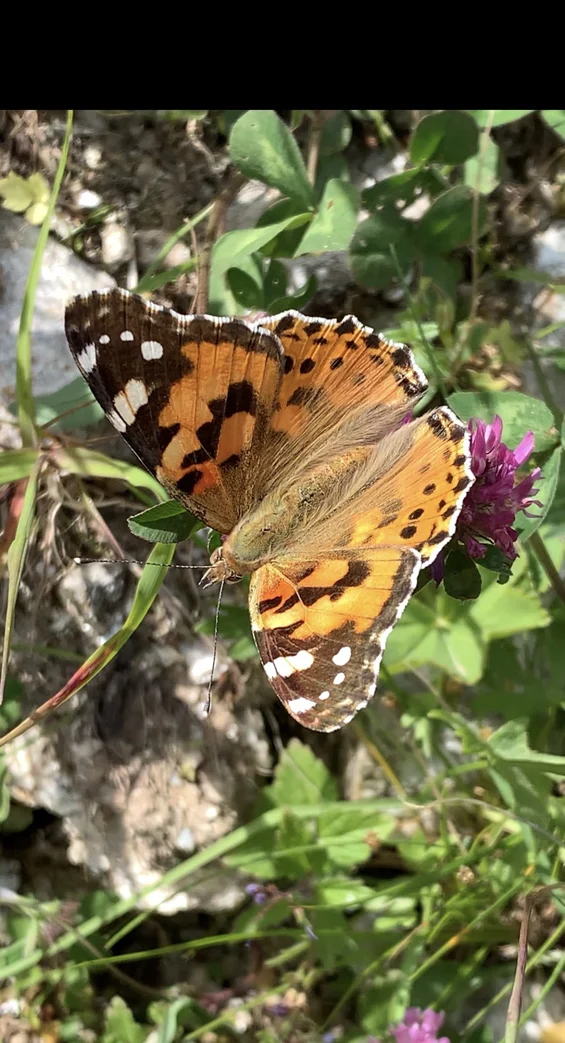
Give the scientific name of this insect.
Vanessa cardui
